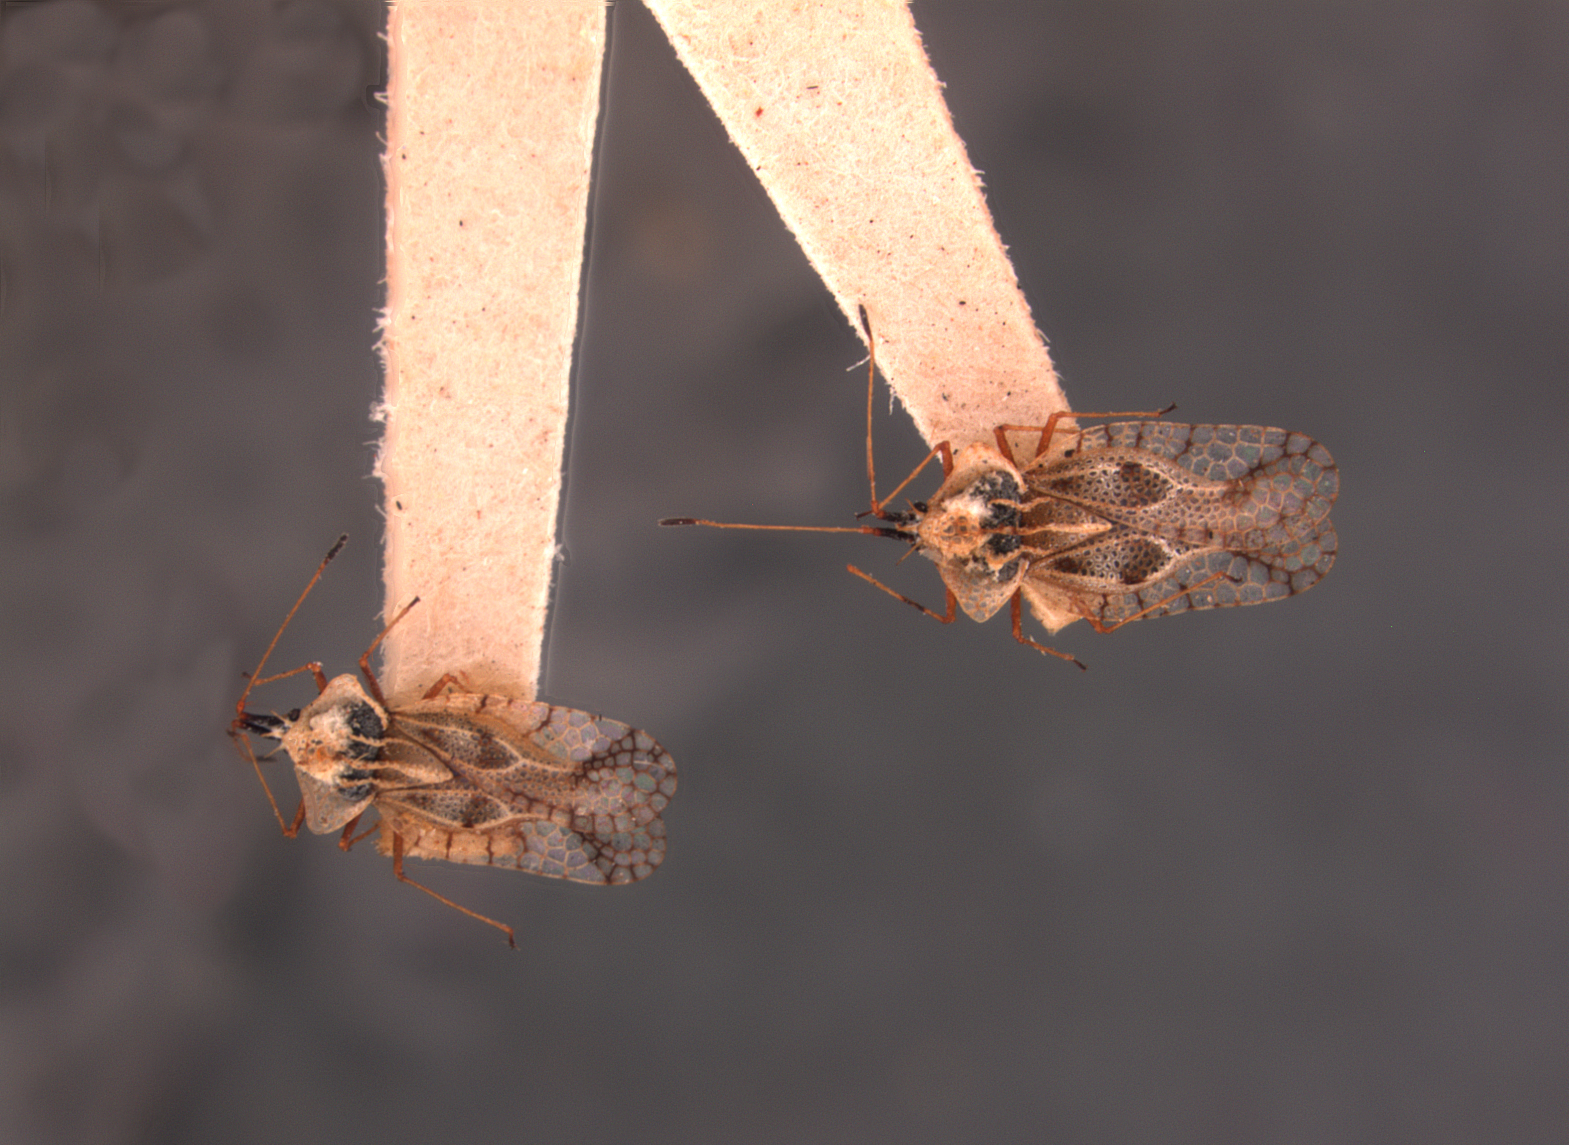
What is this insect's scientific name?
Leptostyla velifer
